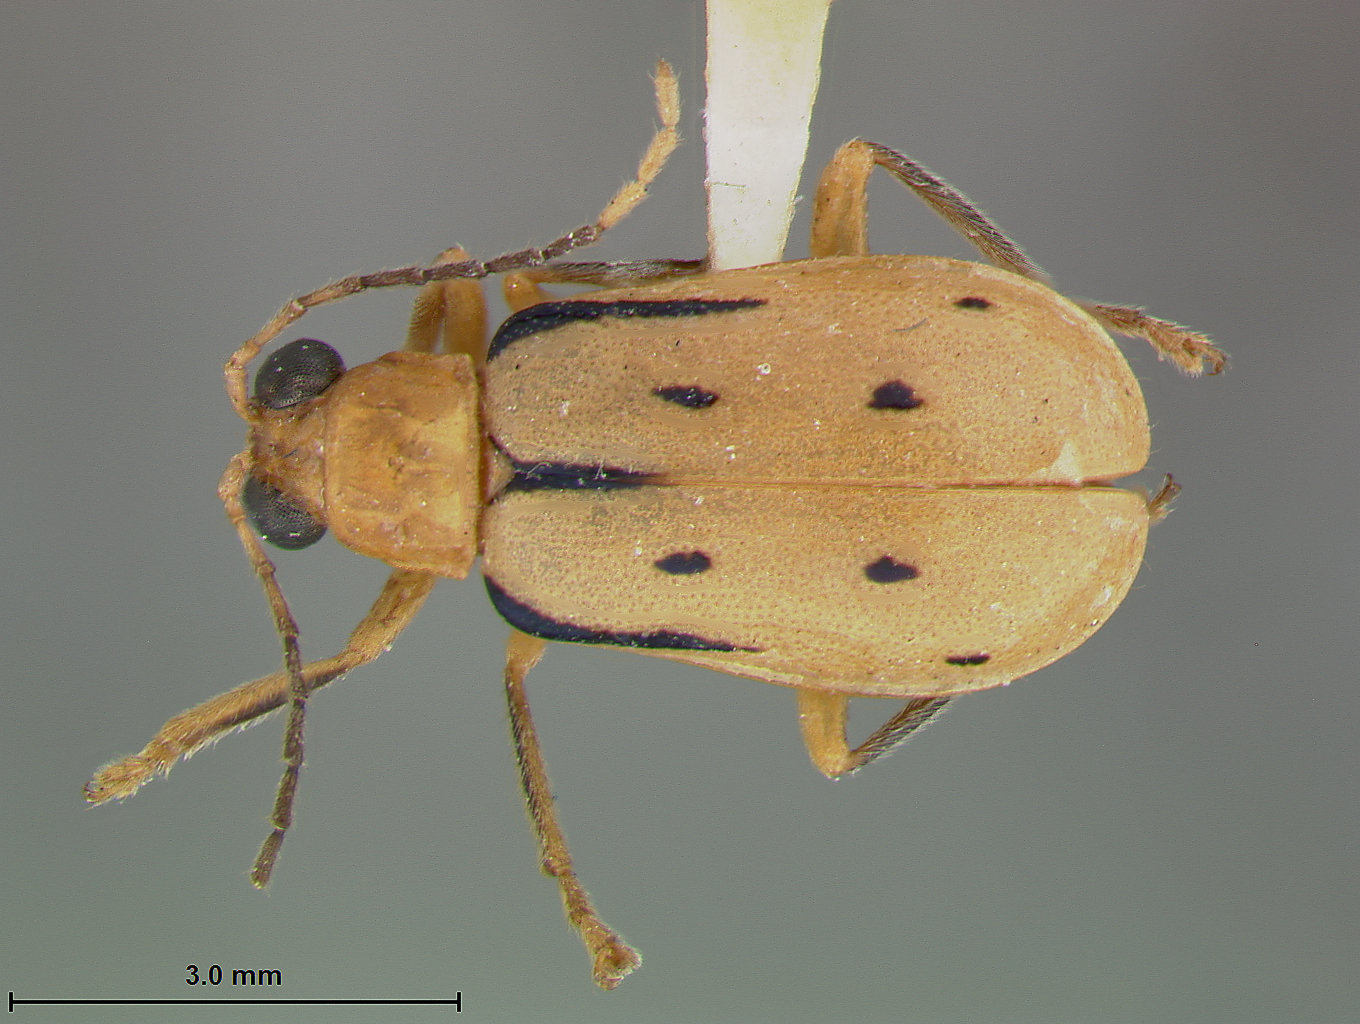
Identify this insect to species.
Neobrotica trichops
